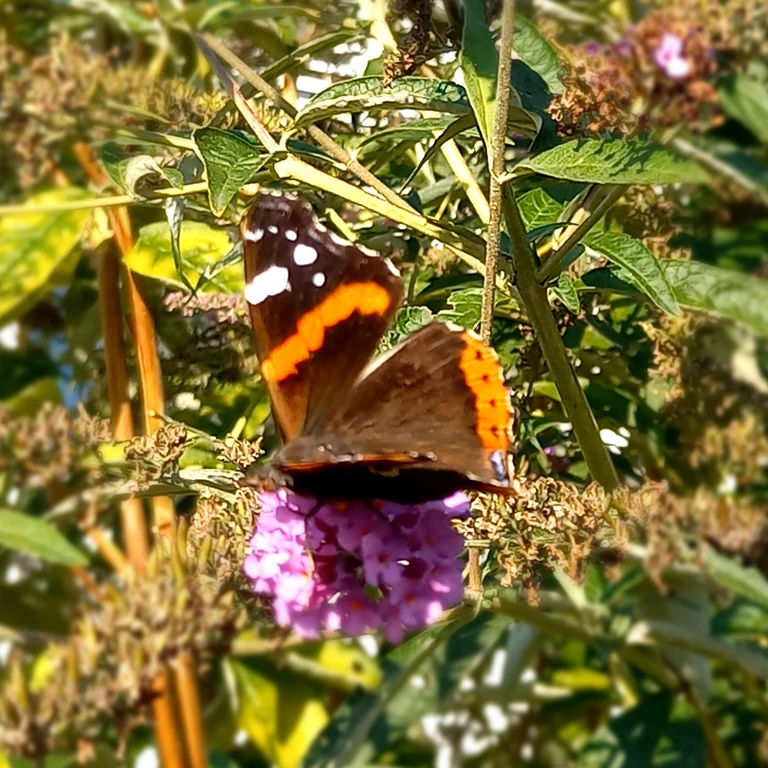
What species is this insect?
Vanessa atalanta
